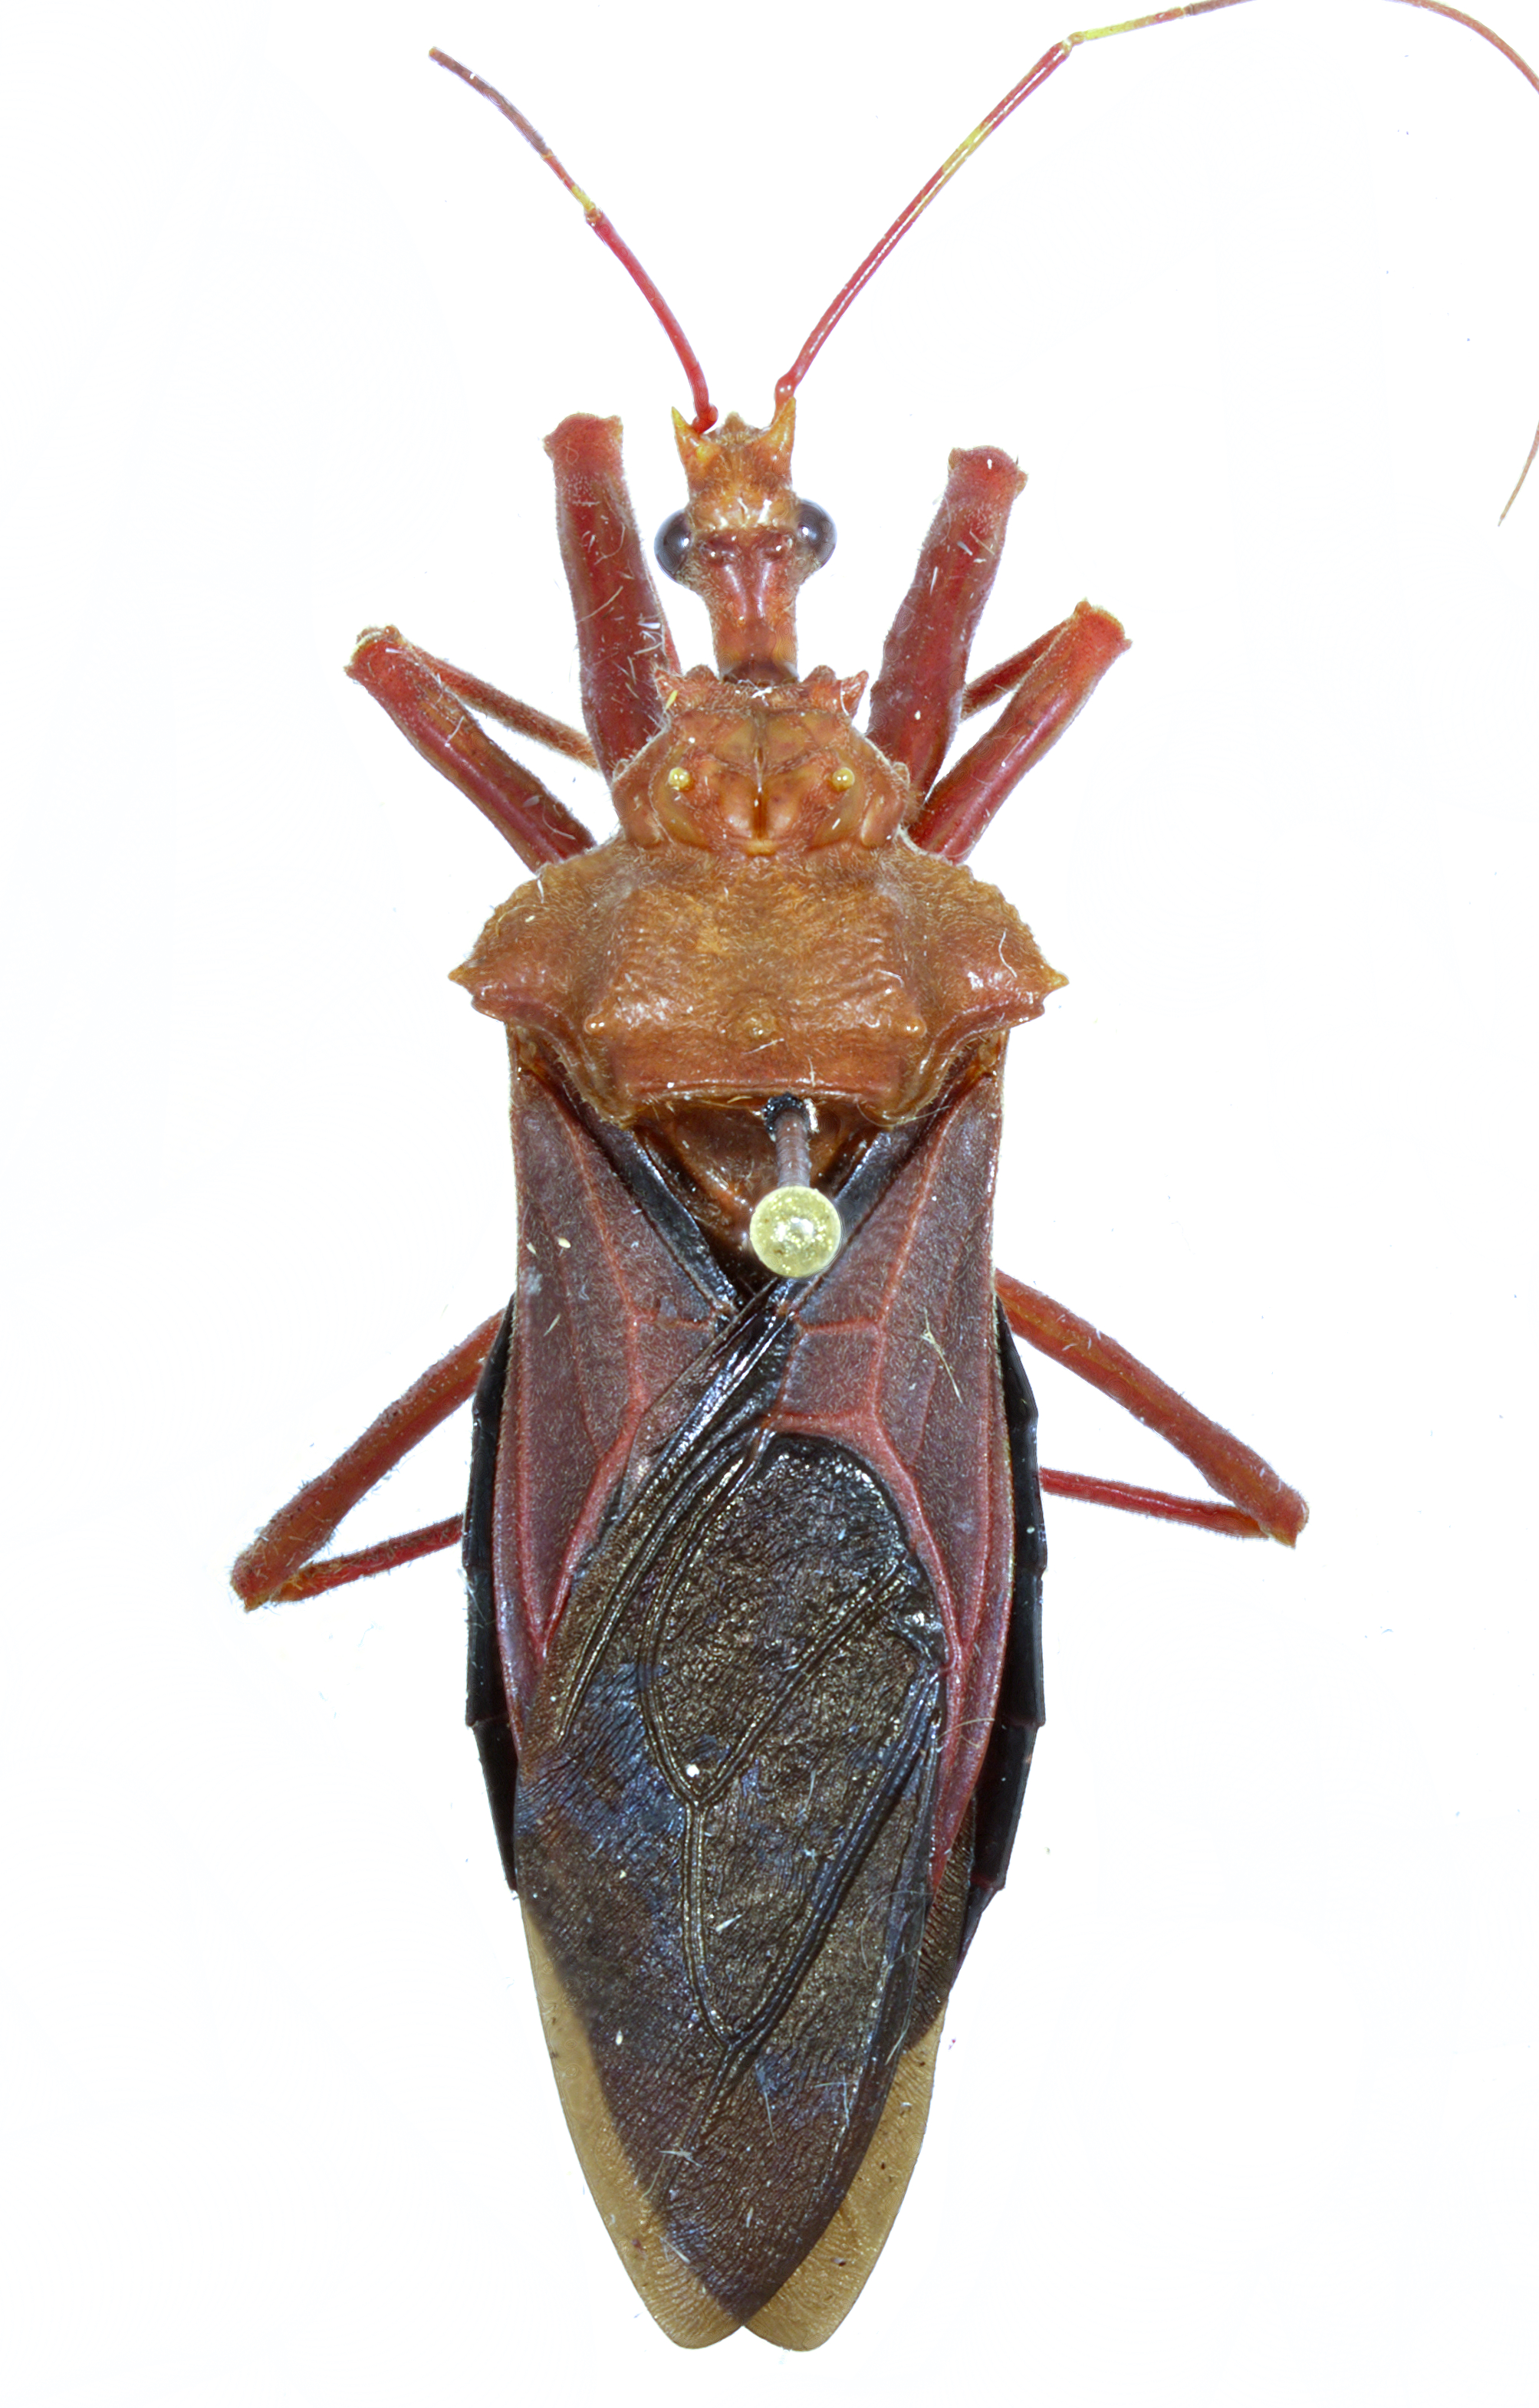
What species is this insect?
Erbessus grossus
